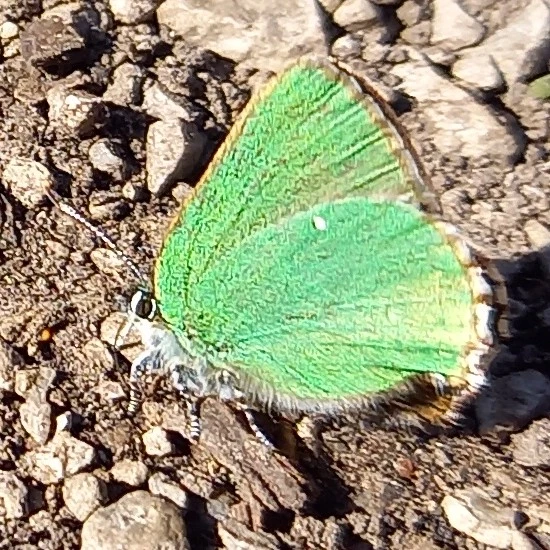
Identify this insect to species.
Callophrys rubi
